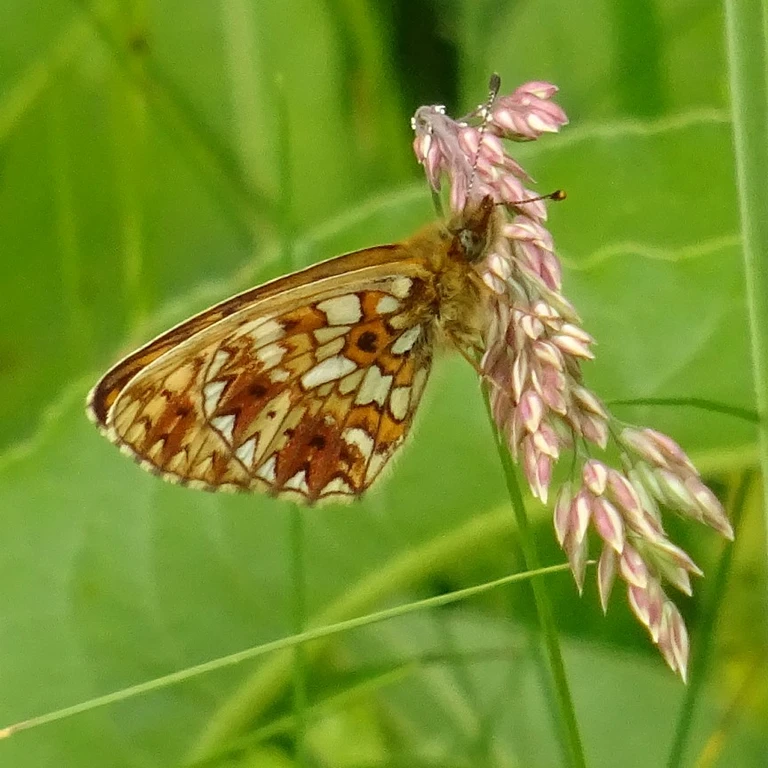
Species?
Boloria selene
